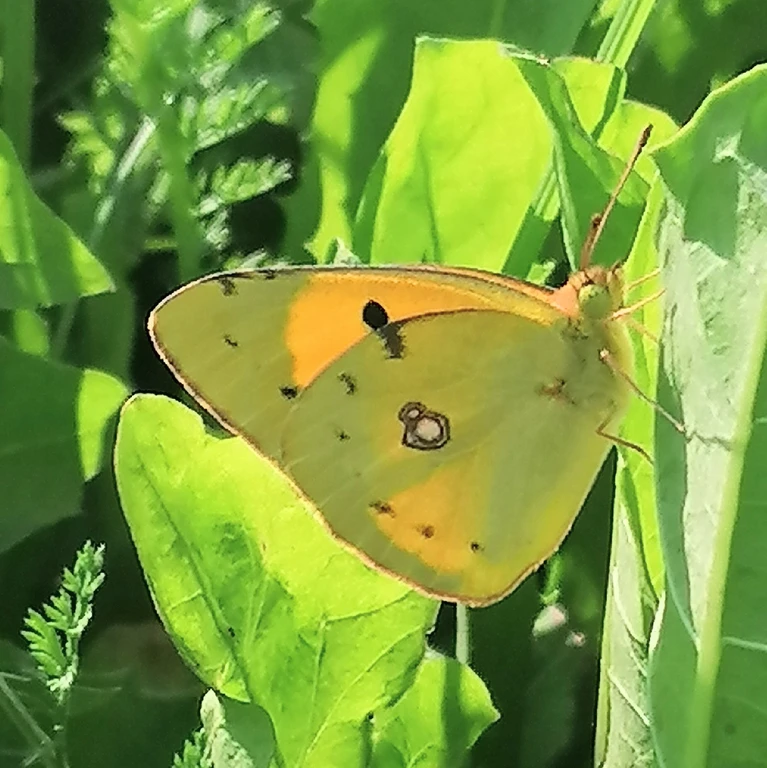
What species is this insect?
Colias croceus
